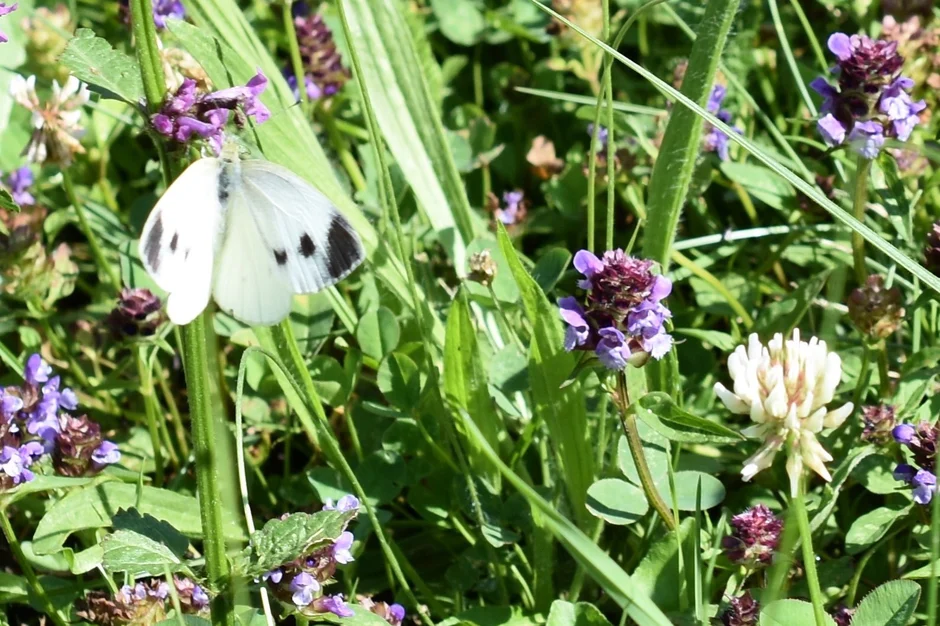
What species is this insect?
Pieris mannii
